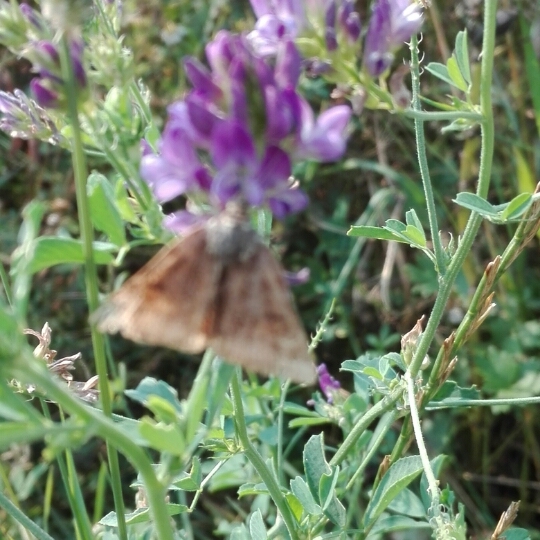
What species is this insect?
Euclidia glyphica
